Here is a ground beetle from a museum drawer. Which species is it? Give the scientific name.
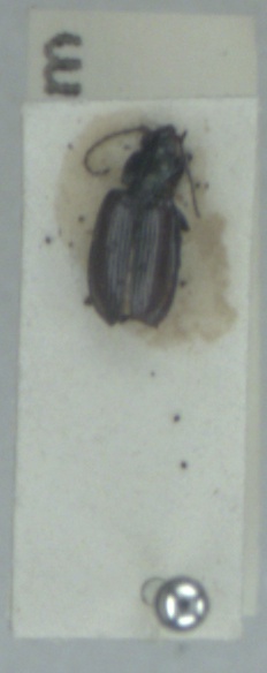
Bembidion prasinum
